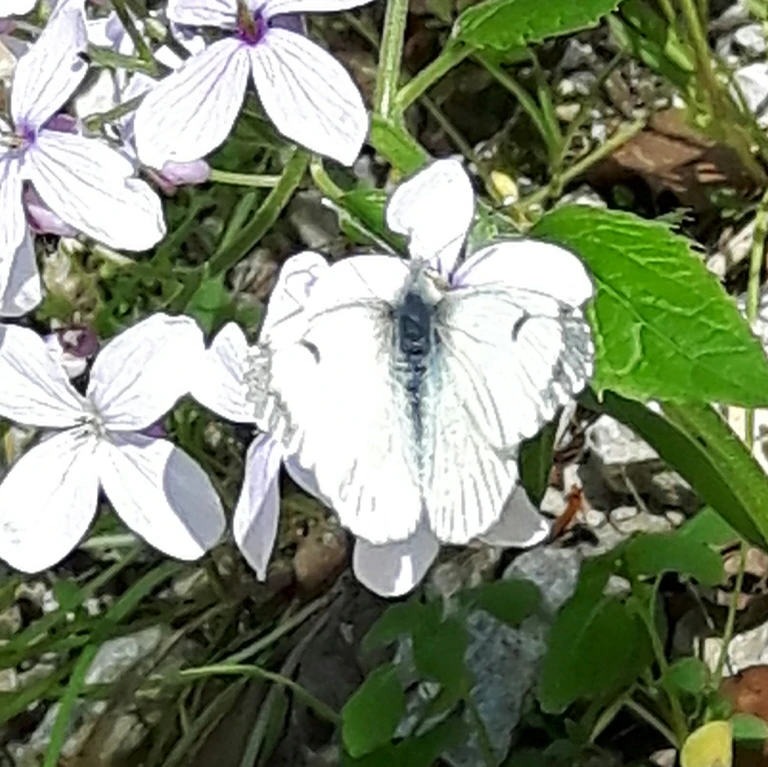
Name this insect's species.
Anthocharis cardamines
